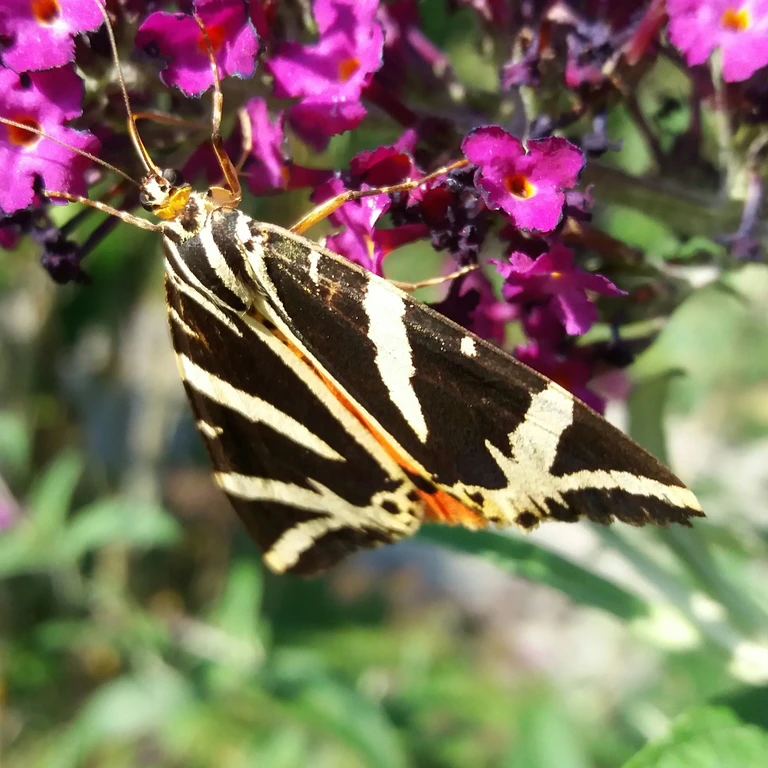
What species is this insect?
Euplagia quadripunctaria
